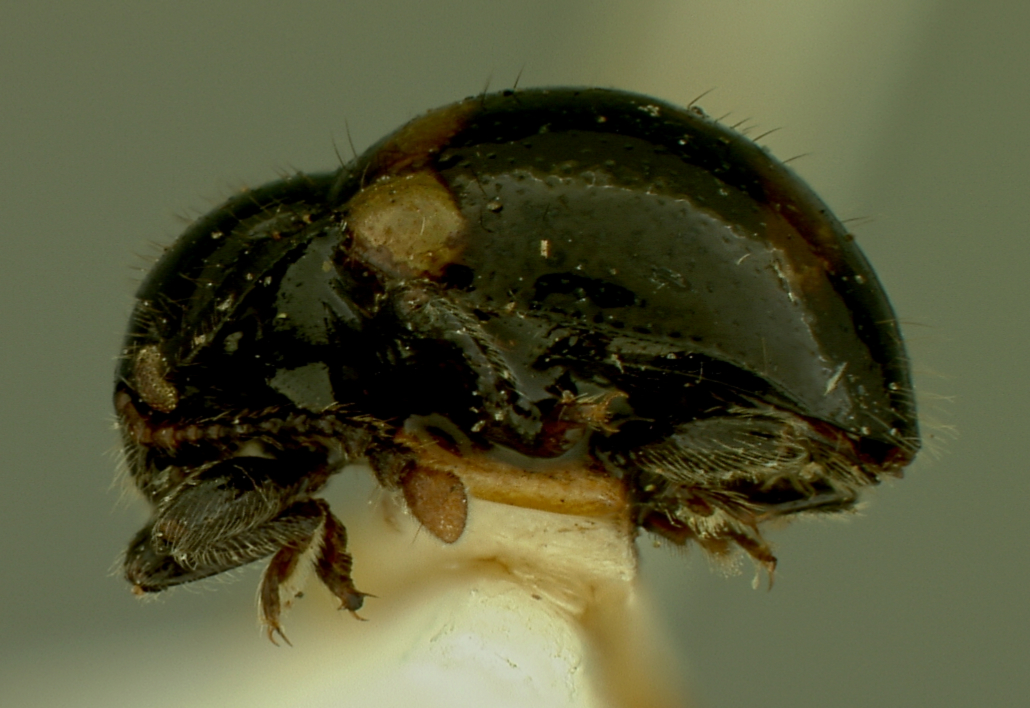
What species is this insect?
Stenotarsus flavoscapularis
